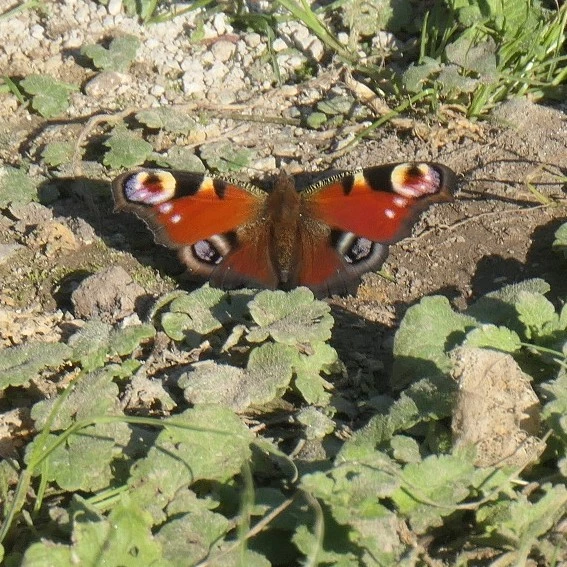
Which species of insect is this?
Aglais io
